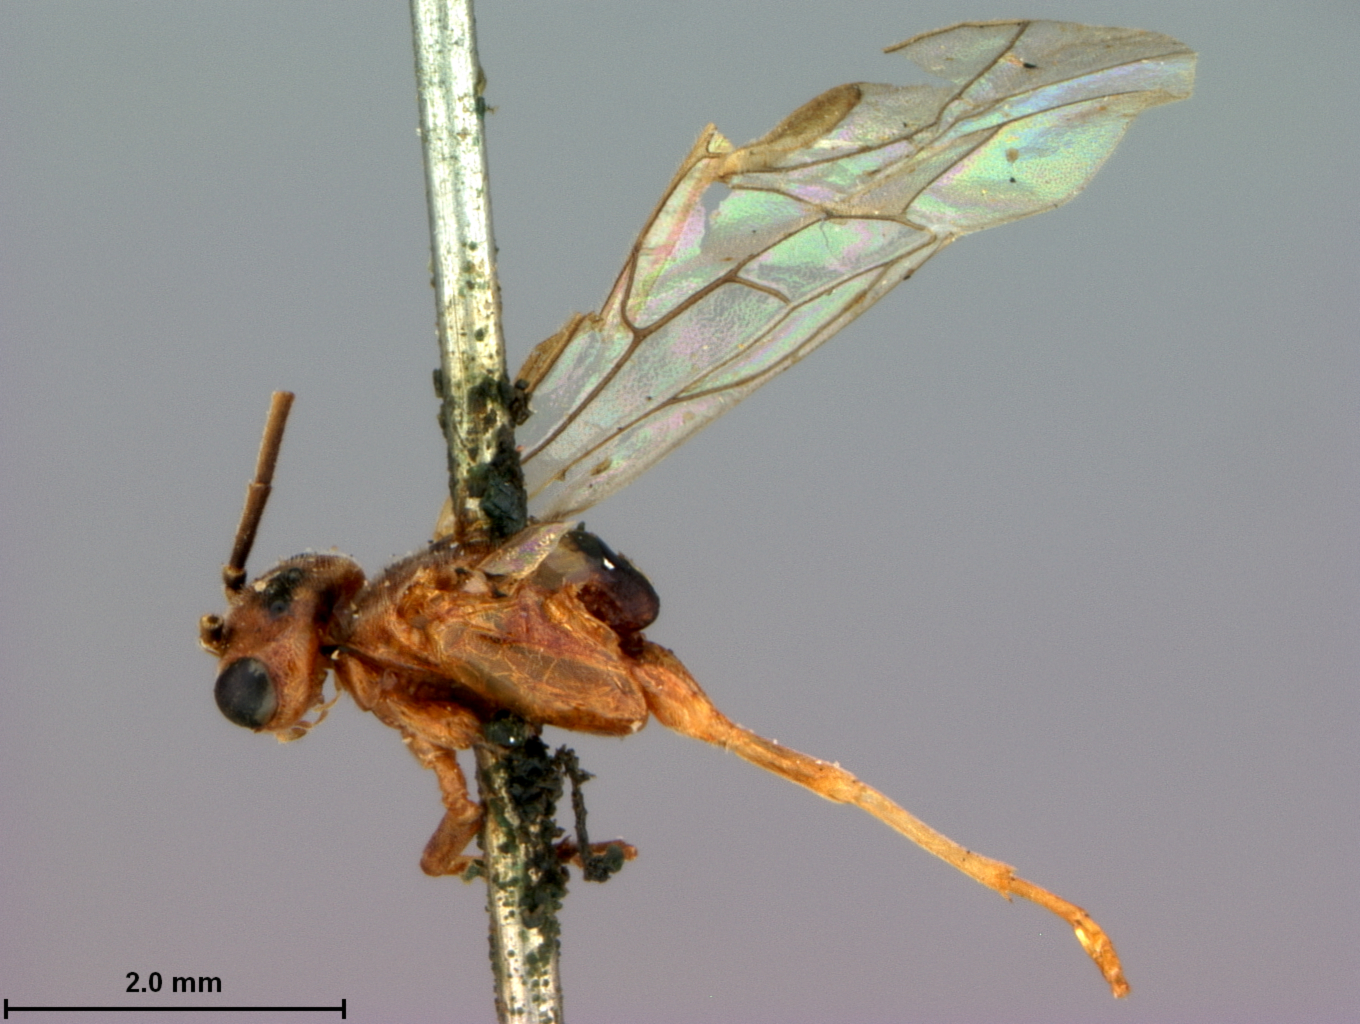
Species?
Gymnonychus resinicolor
